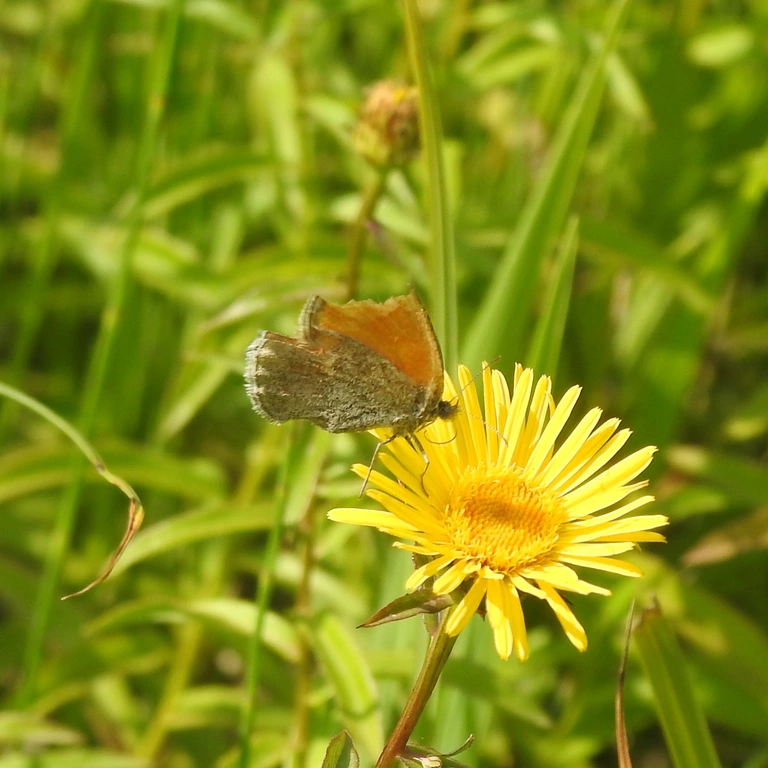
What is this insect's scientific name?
Coenonympha pamphilus
